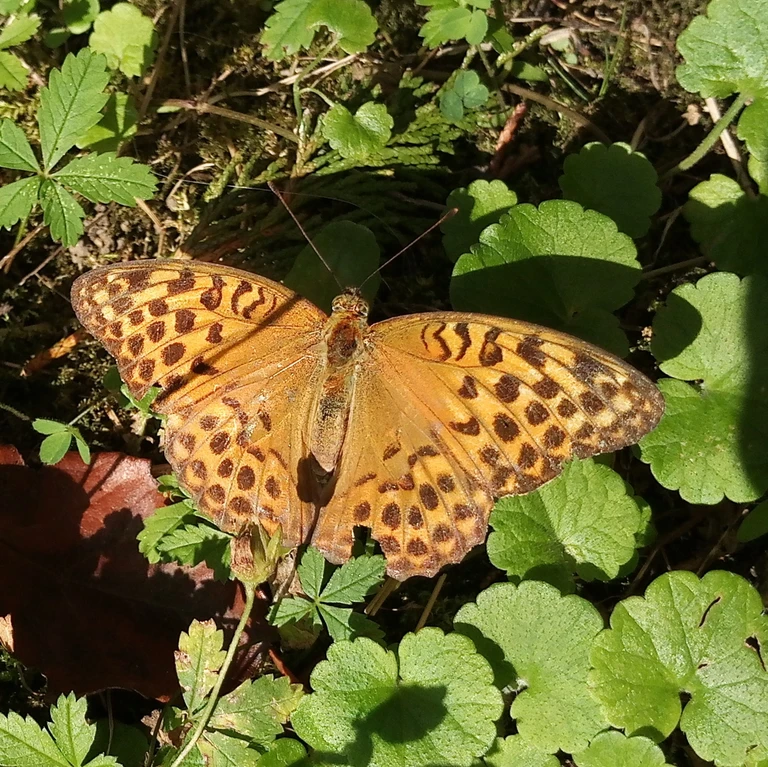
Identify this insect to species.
Argynnis paphia
